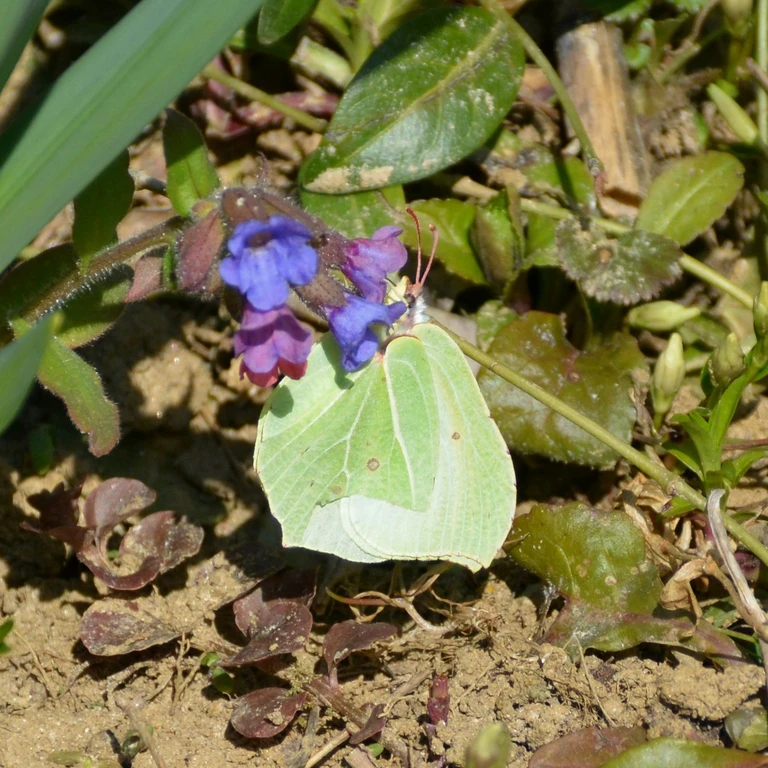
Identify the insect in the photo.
Gonepteryx rhamni
